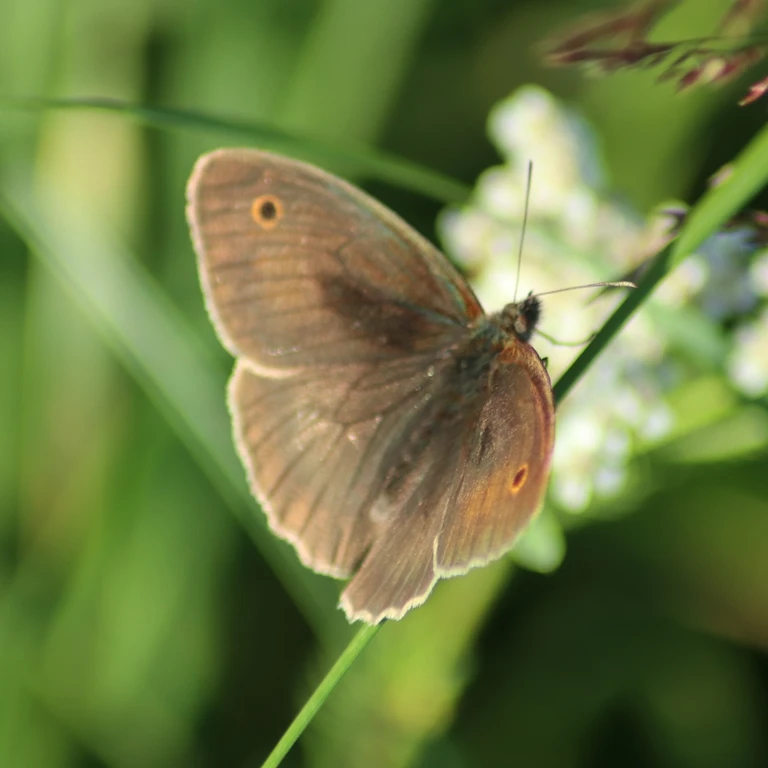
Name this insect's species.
Maniola jurtina
